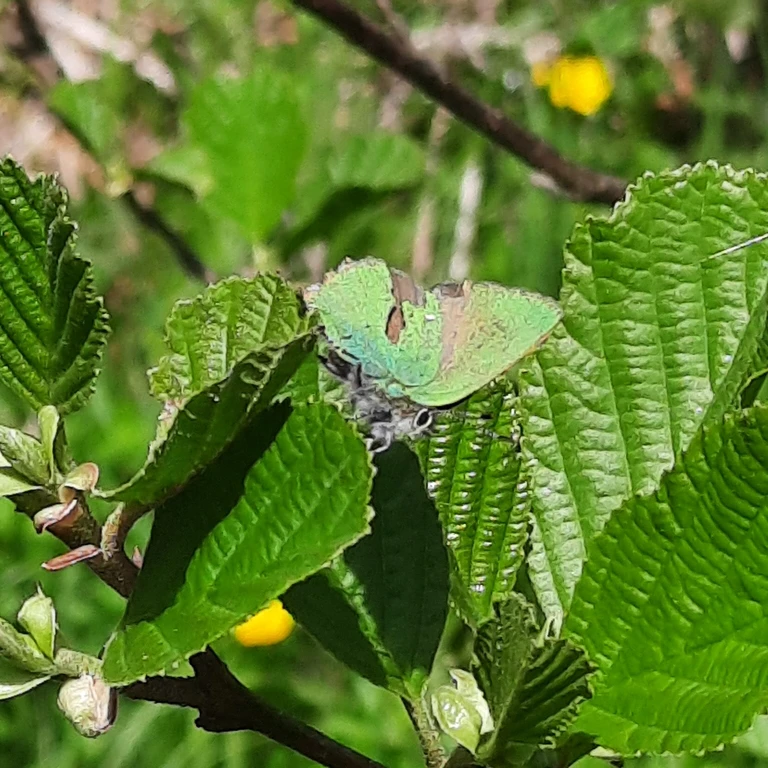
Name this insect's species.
Callophrys rubi
